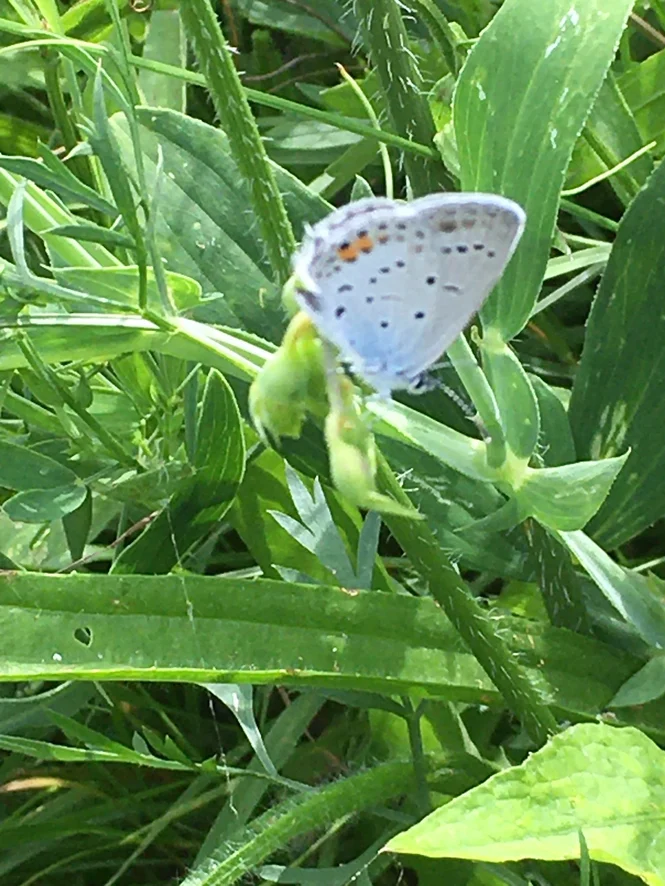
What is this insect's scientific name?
Cupido argiades (also Elkalyce argiades)
